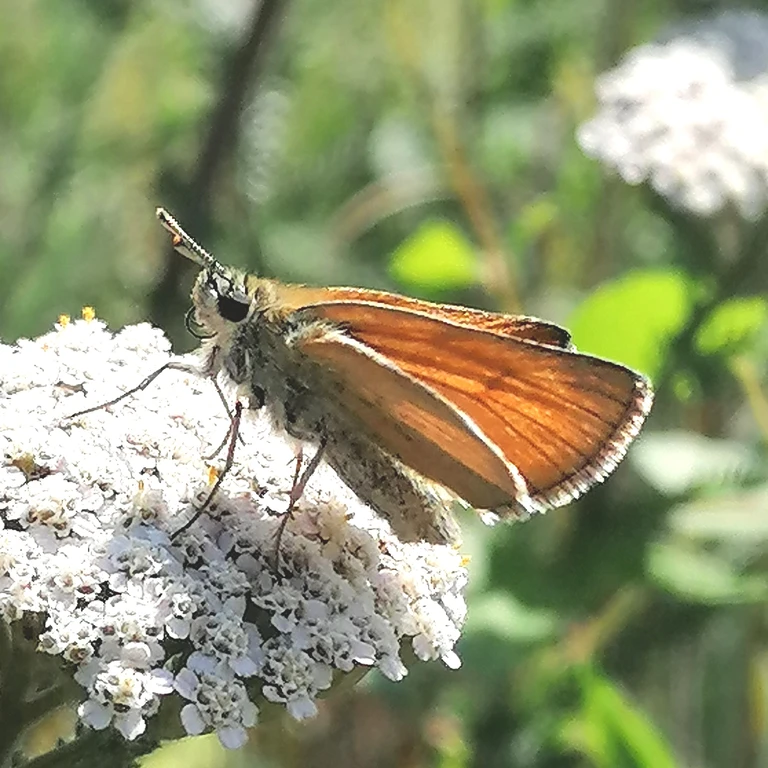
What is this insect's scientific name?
Thymelicus sylvestris
